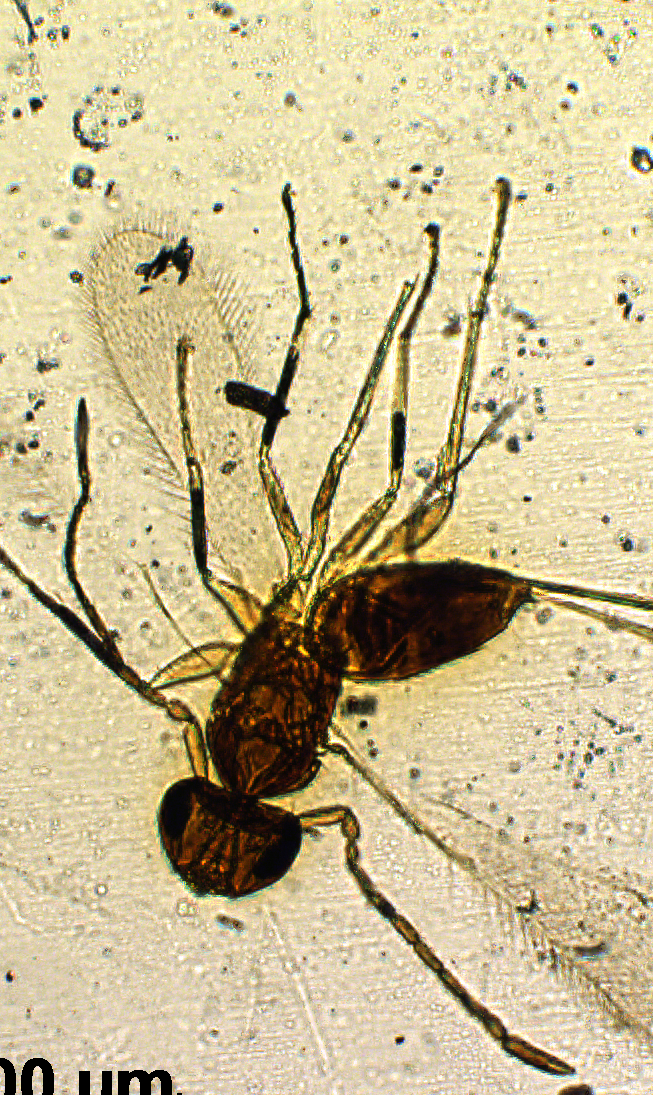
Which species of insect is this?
Gonatocerus gibsoni
